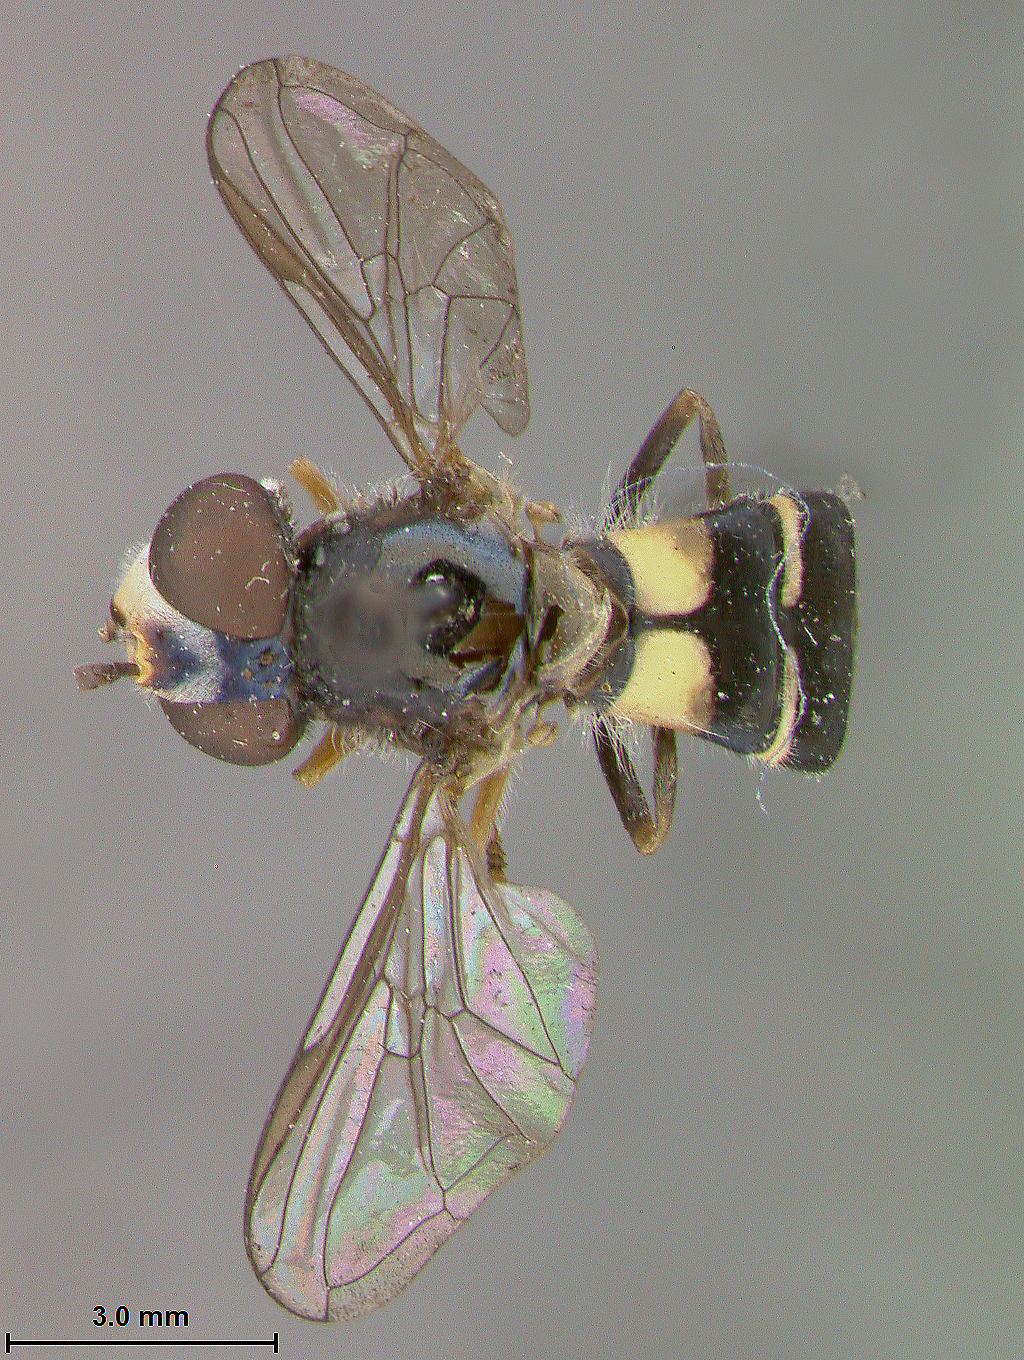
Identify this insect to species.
Syrphus fisherii
